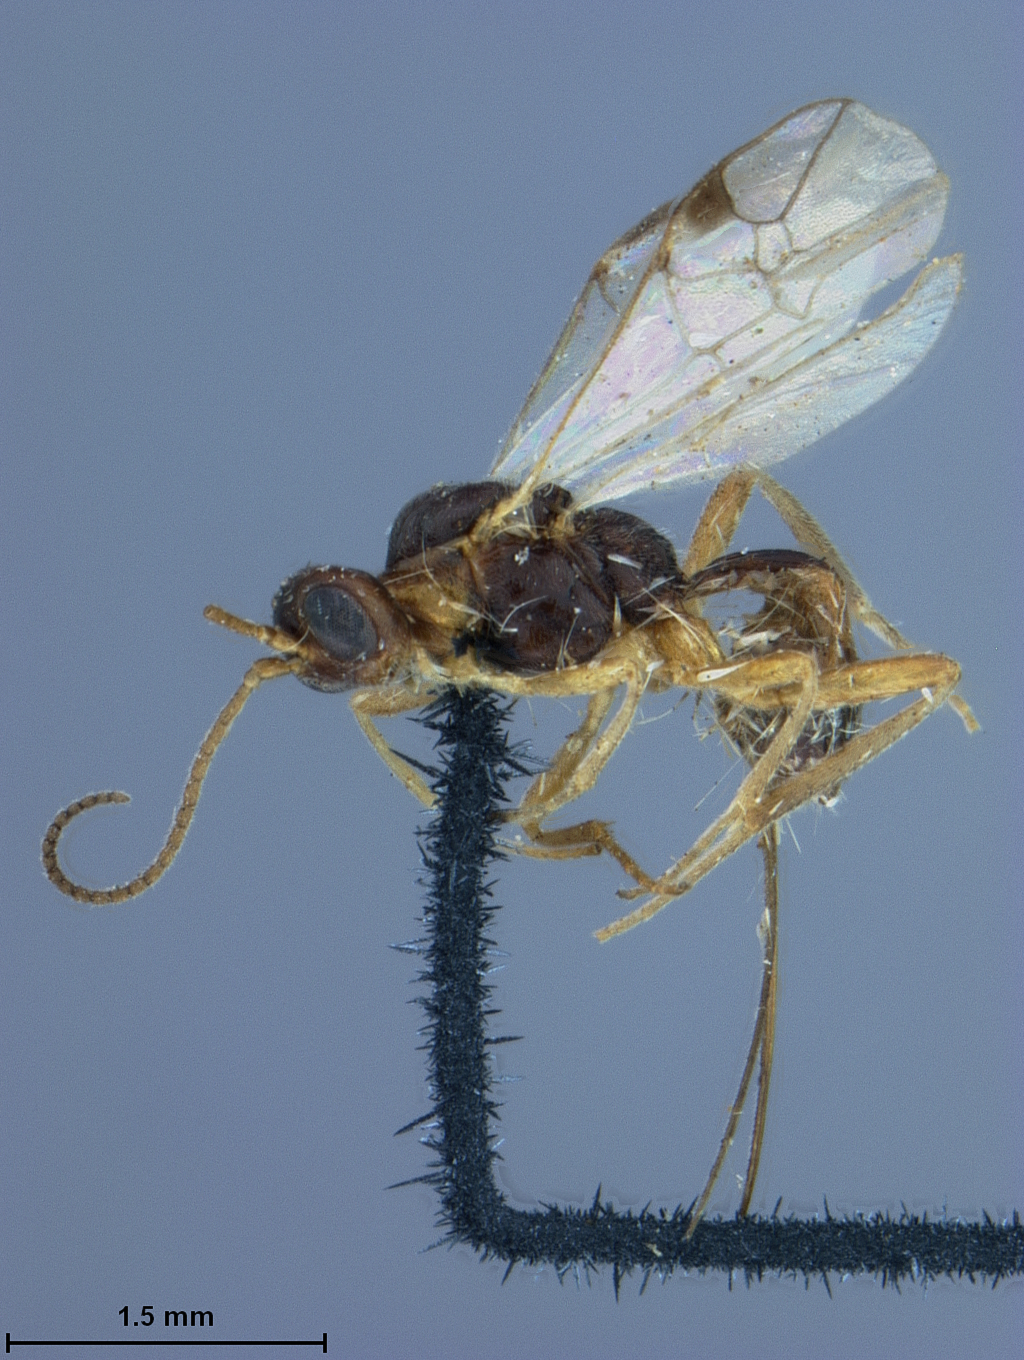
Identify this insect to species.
Meteorus orchesiae
